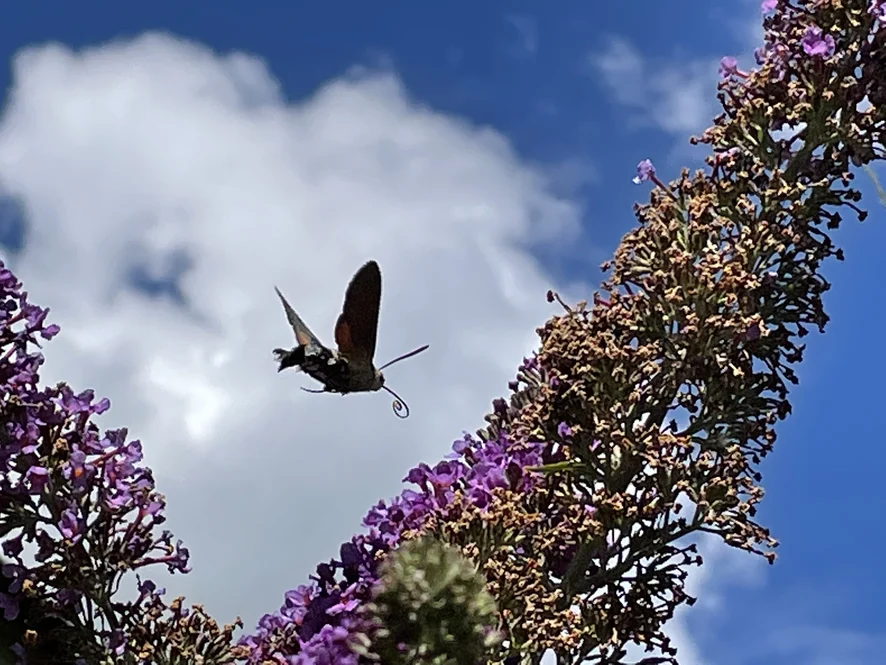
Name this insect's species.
Macroglossum stellatarum
